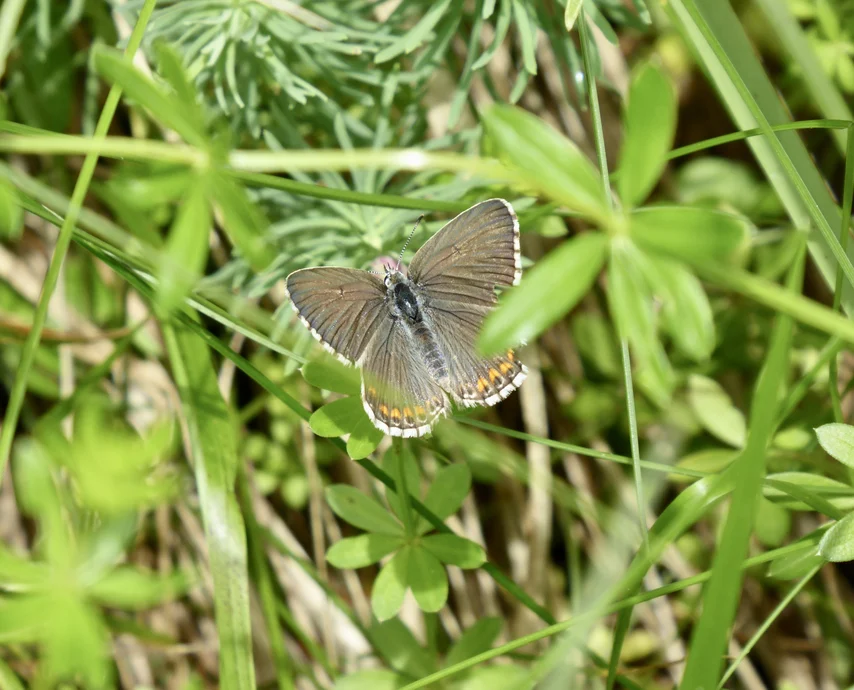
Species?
Lysandra bellargus
